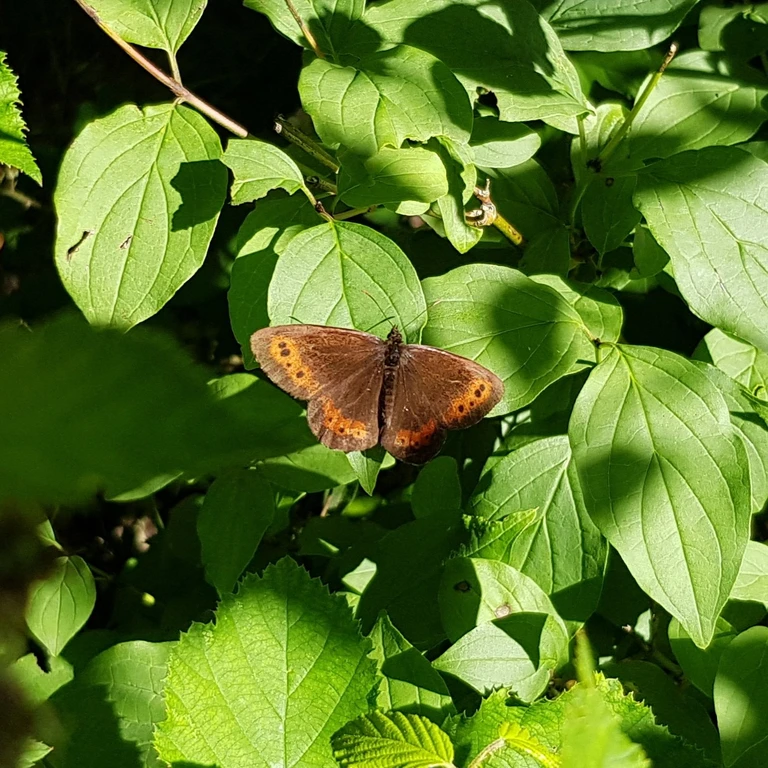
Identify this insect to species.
Erebia aethiops
